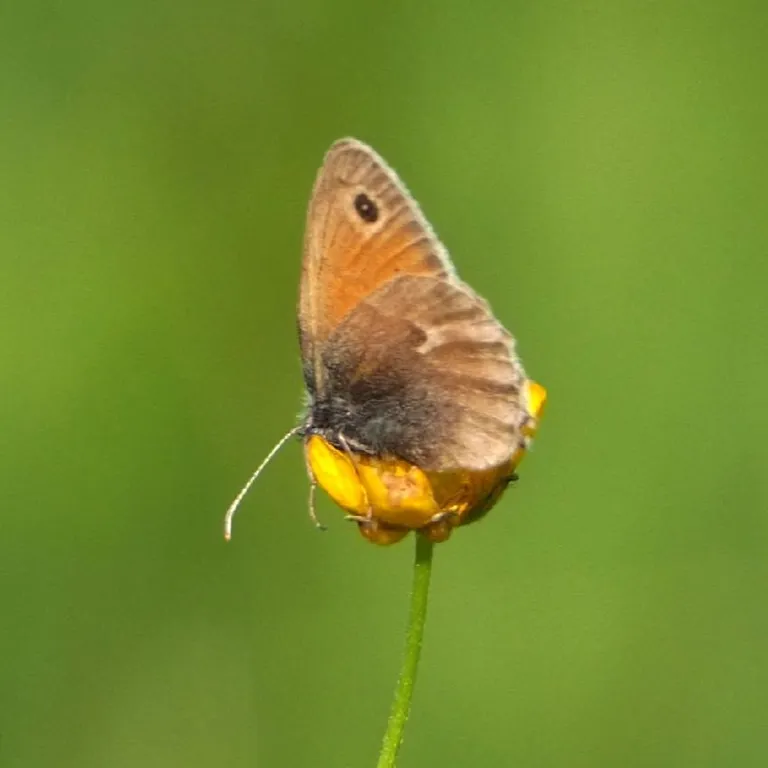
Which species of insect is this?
Coenonympha pamphilus
